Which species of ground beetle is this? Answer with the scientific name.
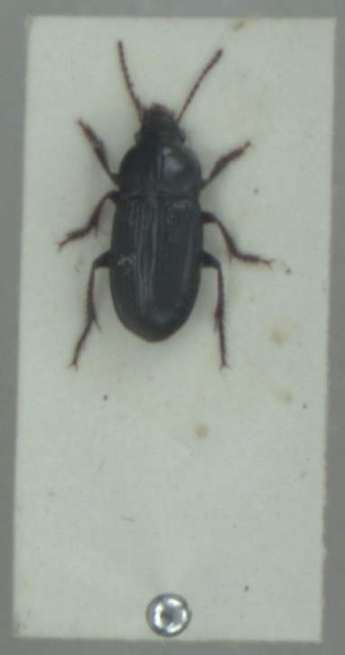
Harpalus anxius
